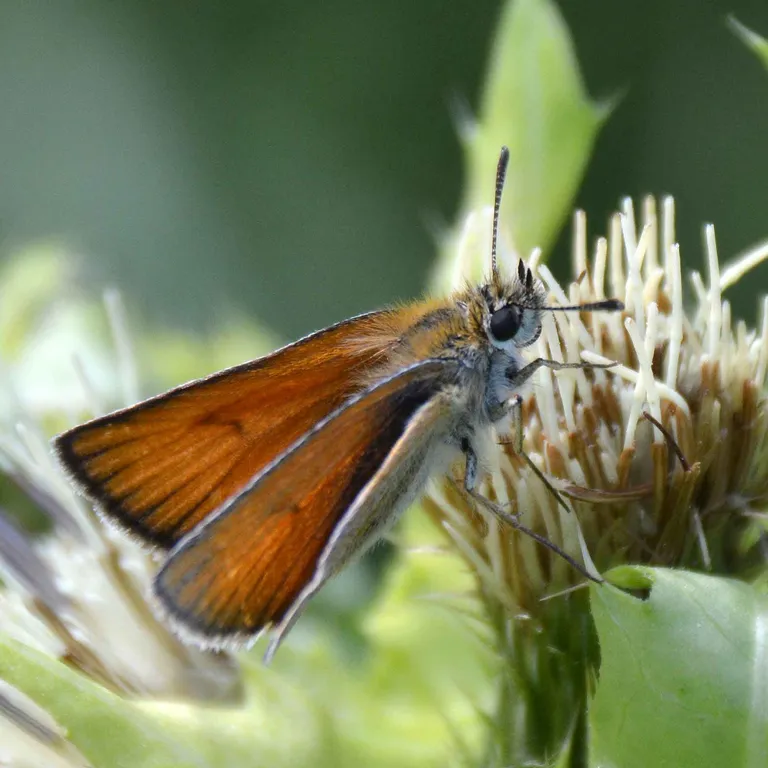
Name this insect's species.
Thymelicus lineola
